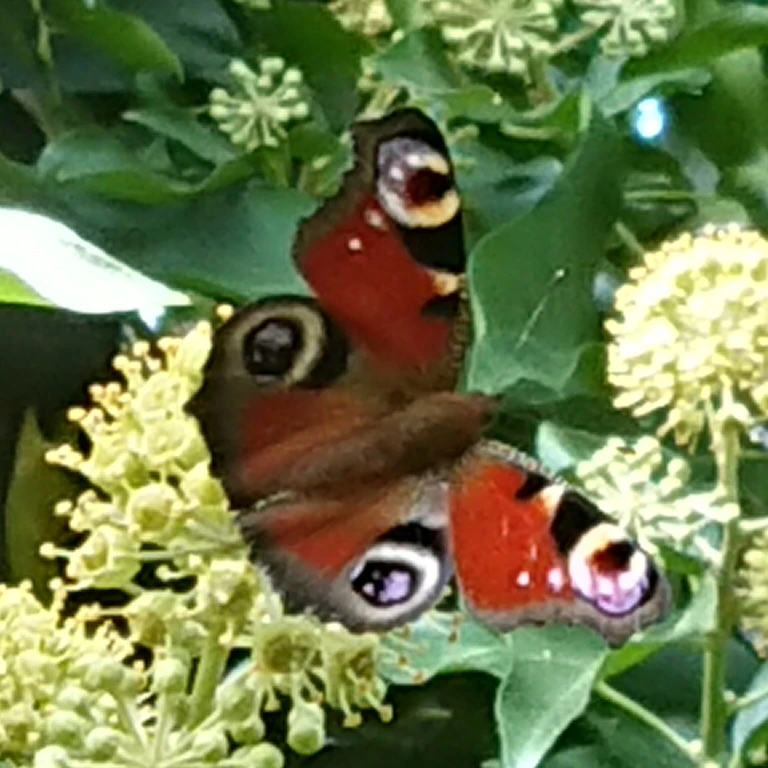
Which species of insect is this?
Aglais io
